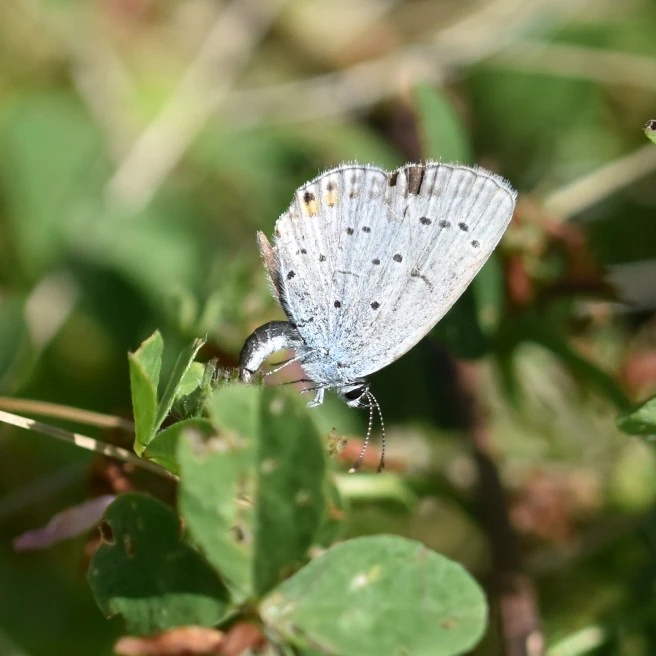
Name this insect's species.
Cupido argiades (also Elkalyce argiades)
